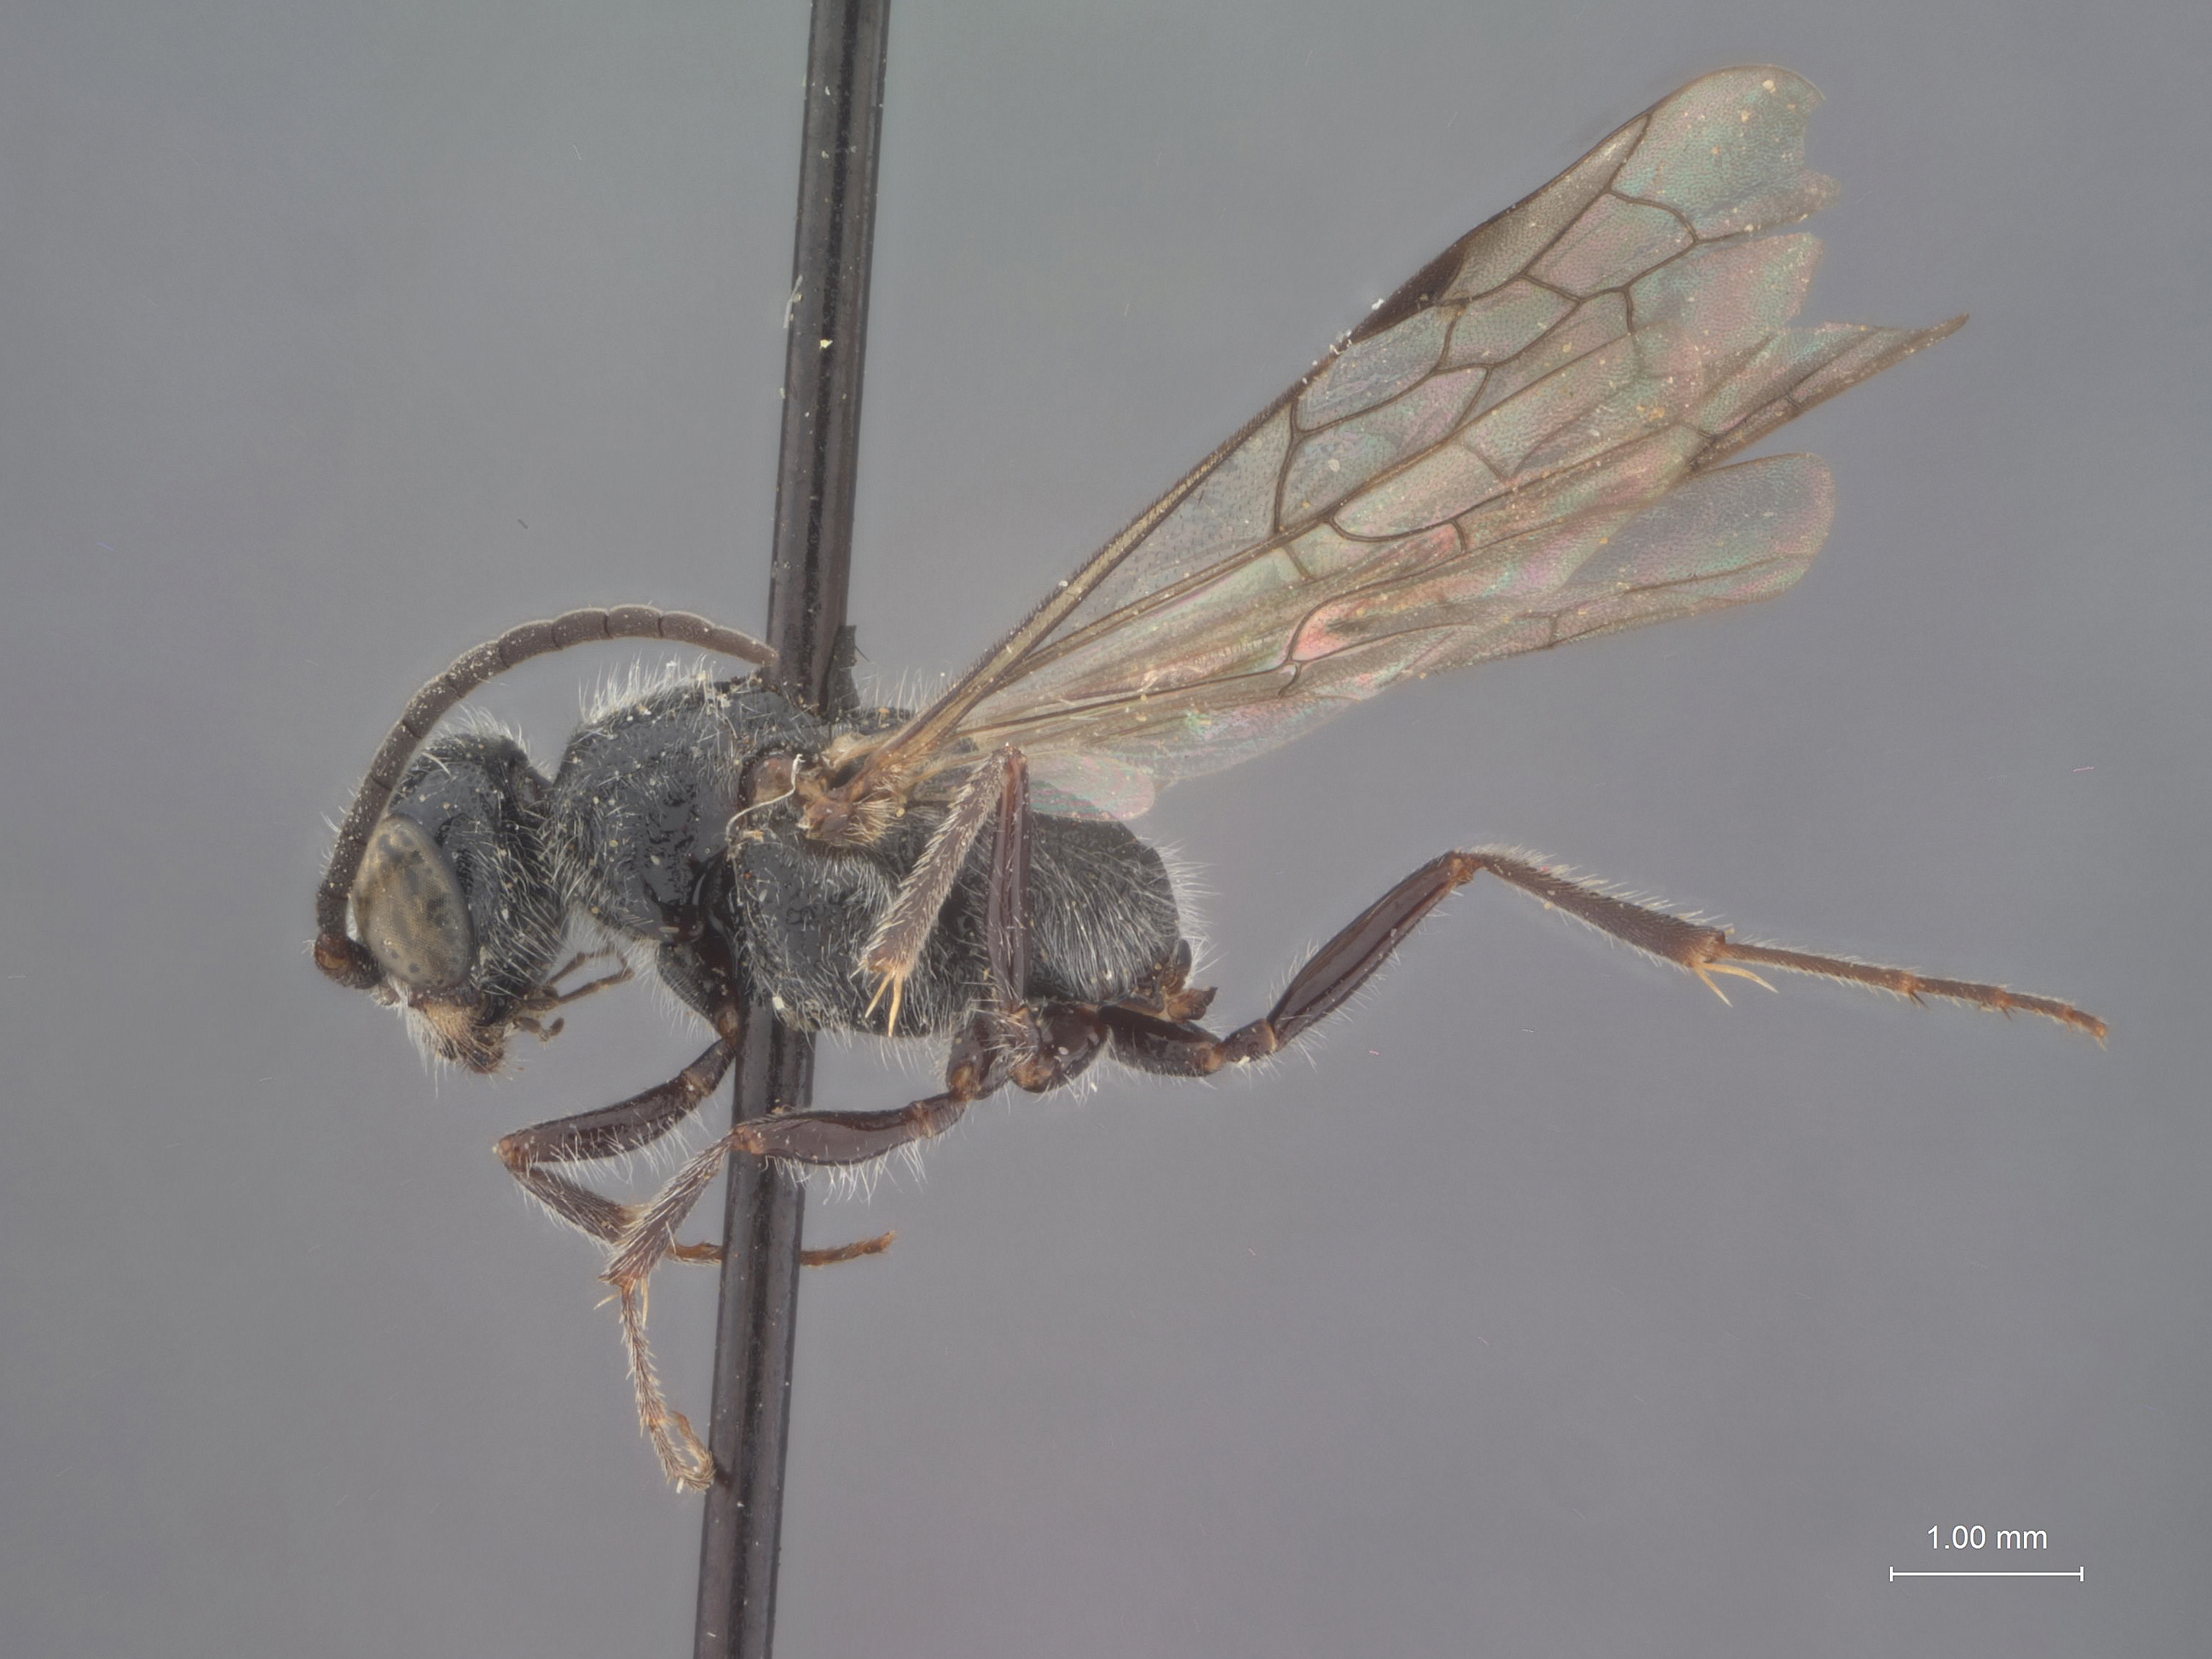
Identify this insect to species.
Pterombrus rufiventris
